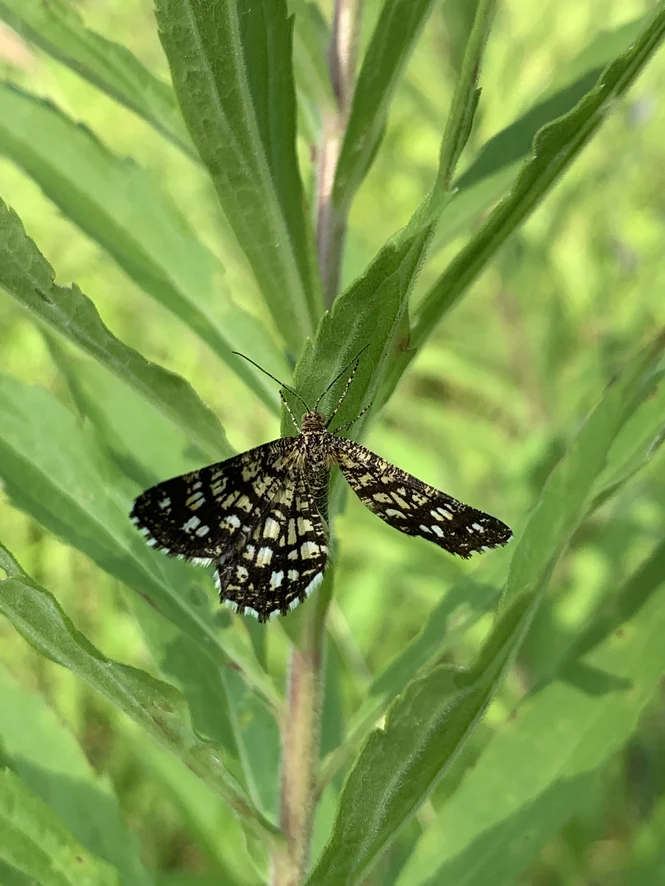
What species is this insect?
Chiasmia clathrata
